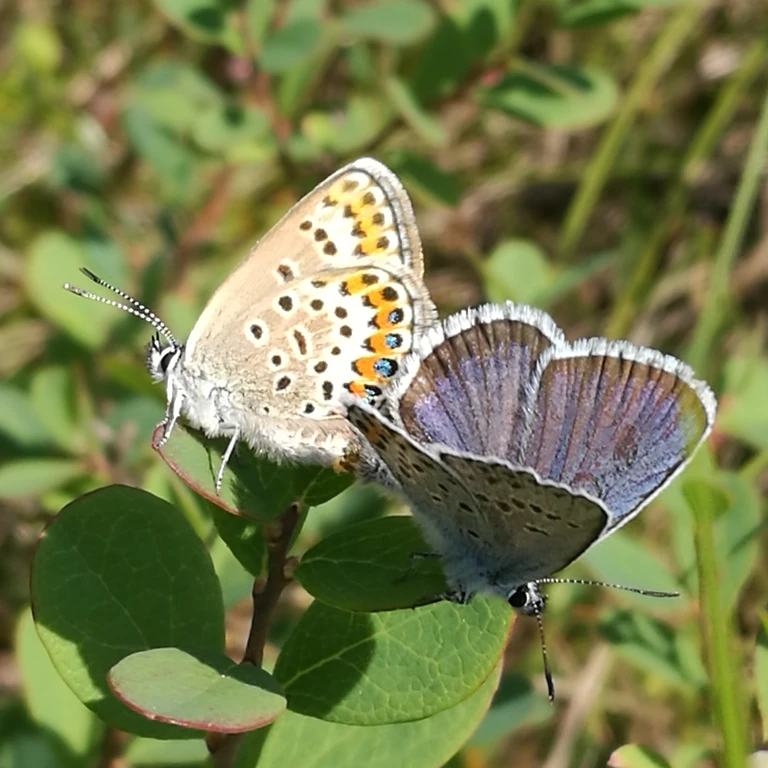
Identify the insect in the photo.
Plebejus argus
